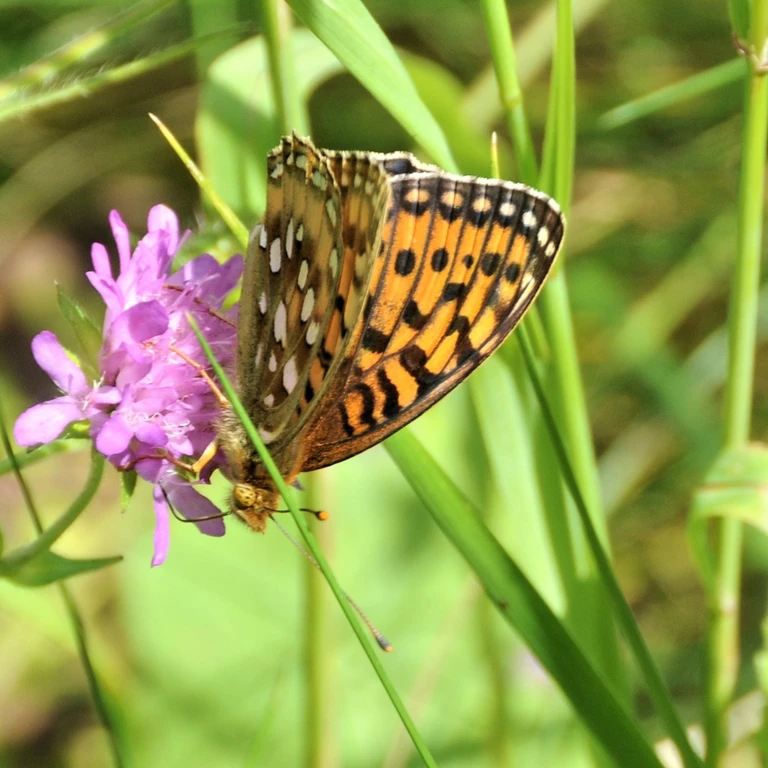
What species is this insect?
Speyeria aglaja
